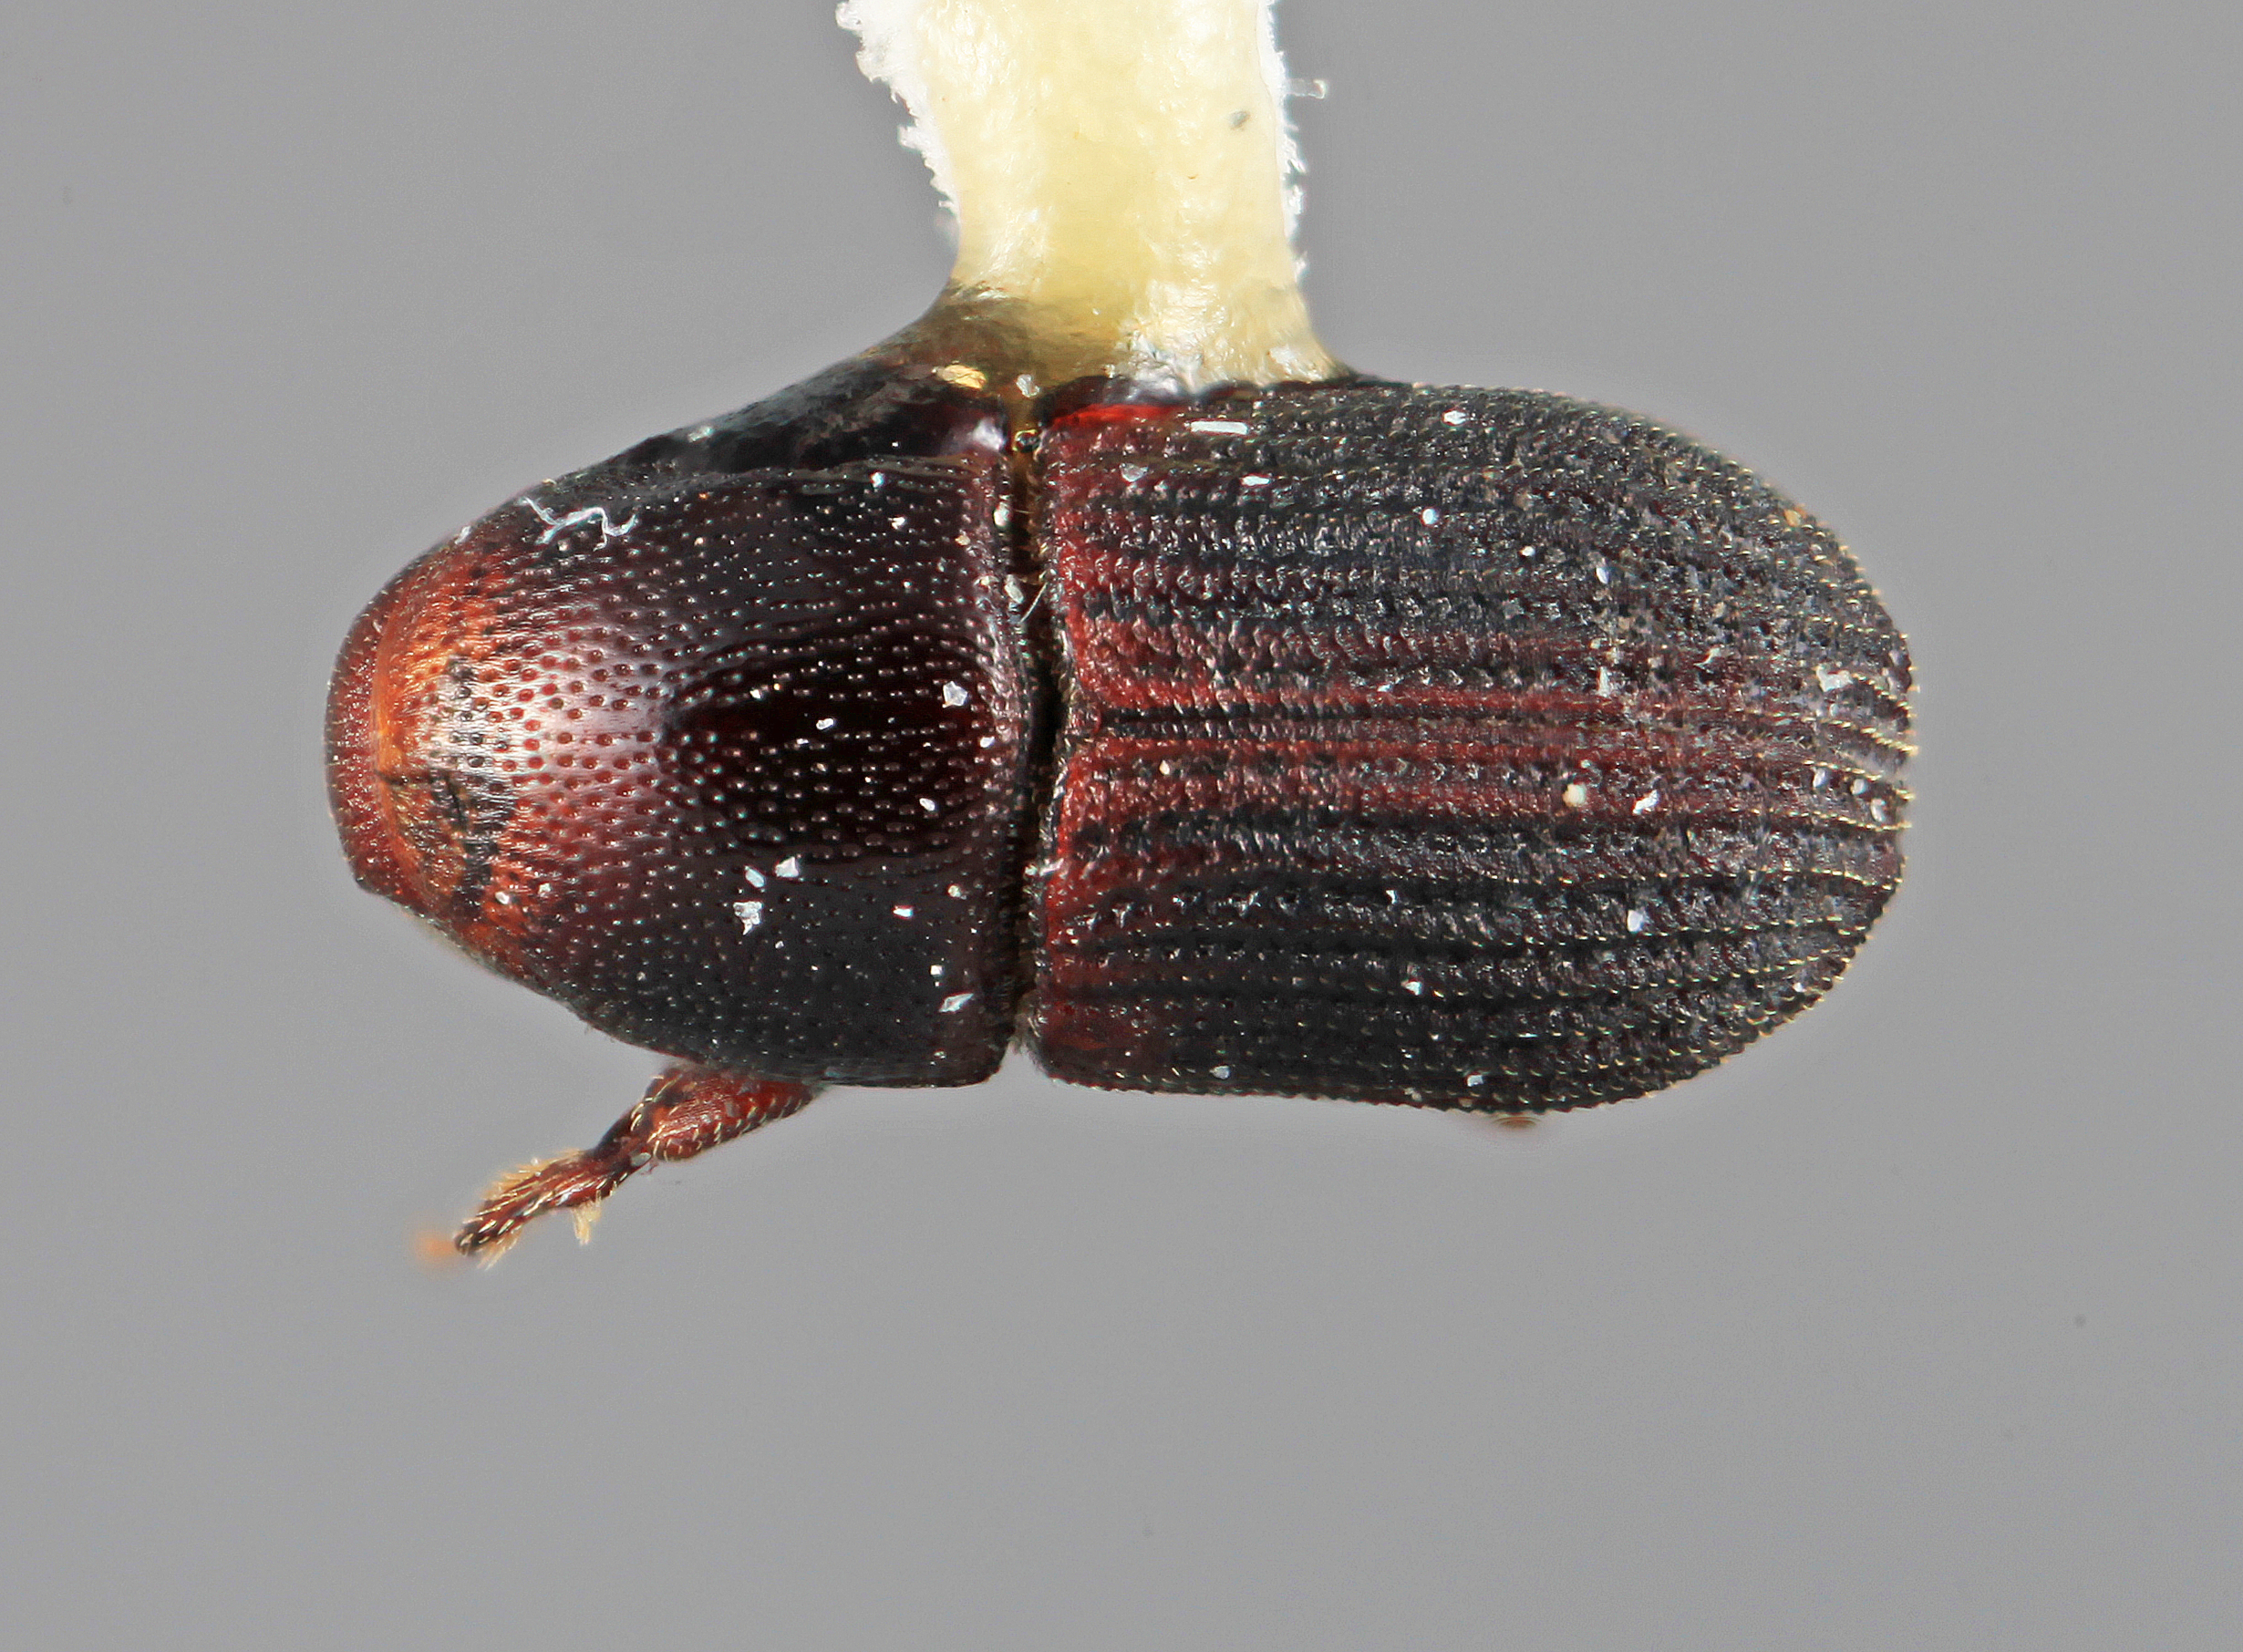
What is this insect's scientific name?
Loganius opacus (also Cnemonyx opacus)
